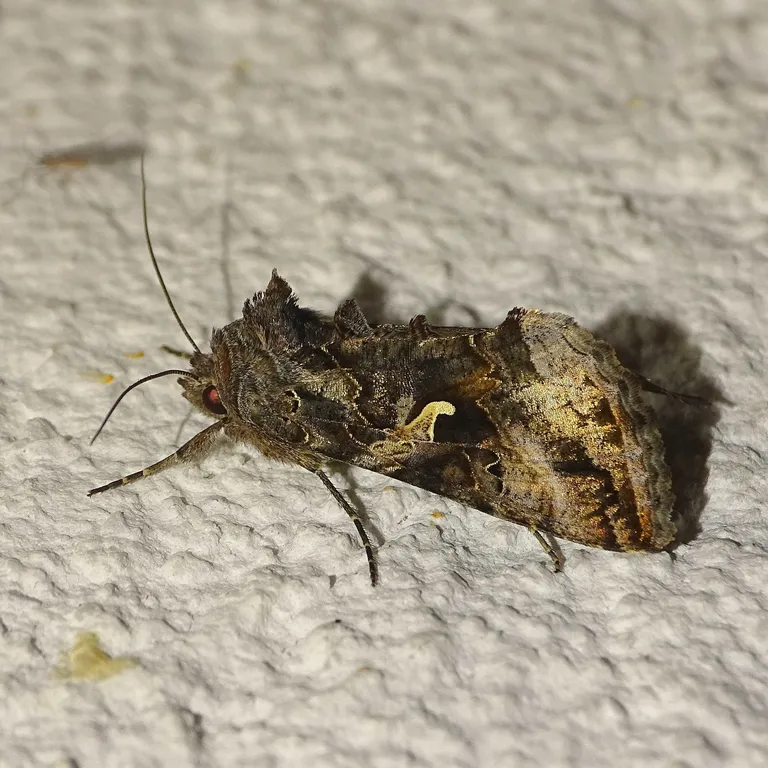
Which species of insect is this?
Autographa gamma
